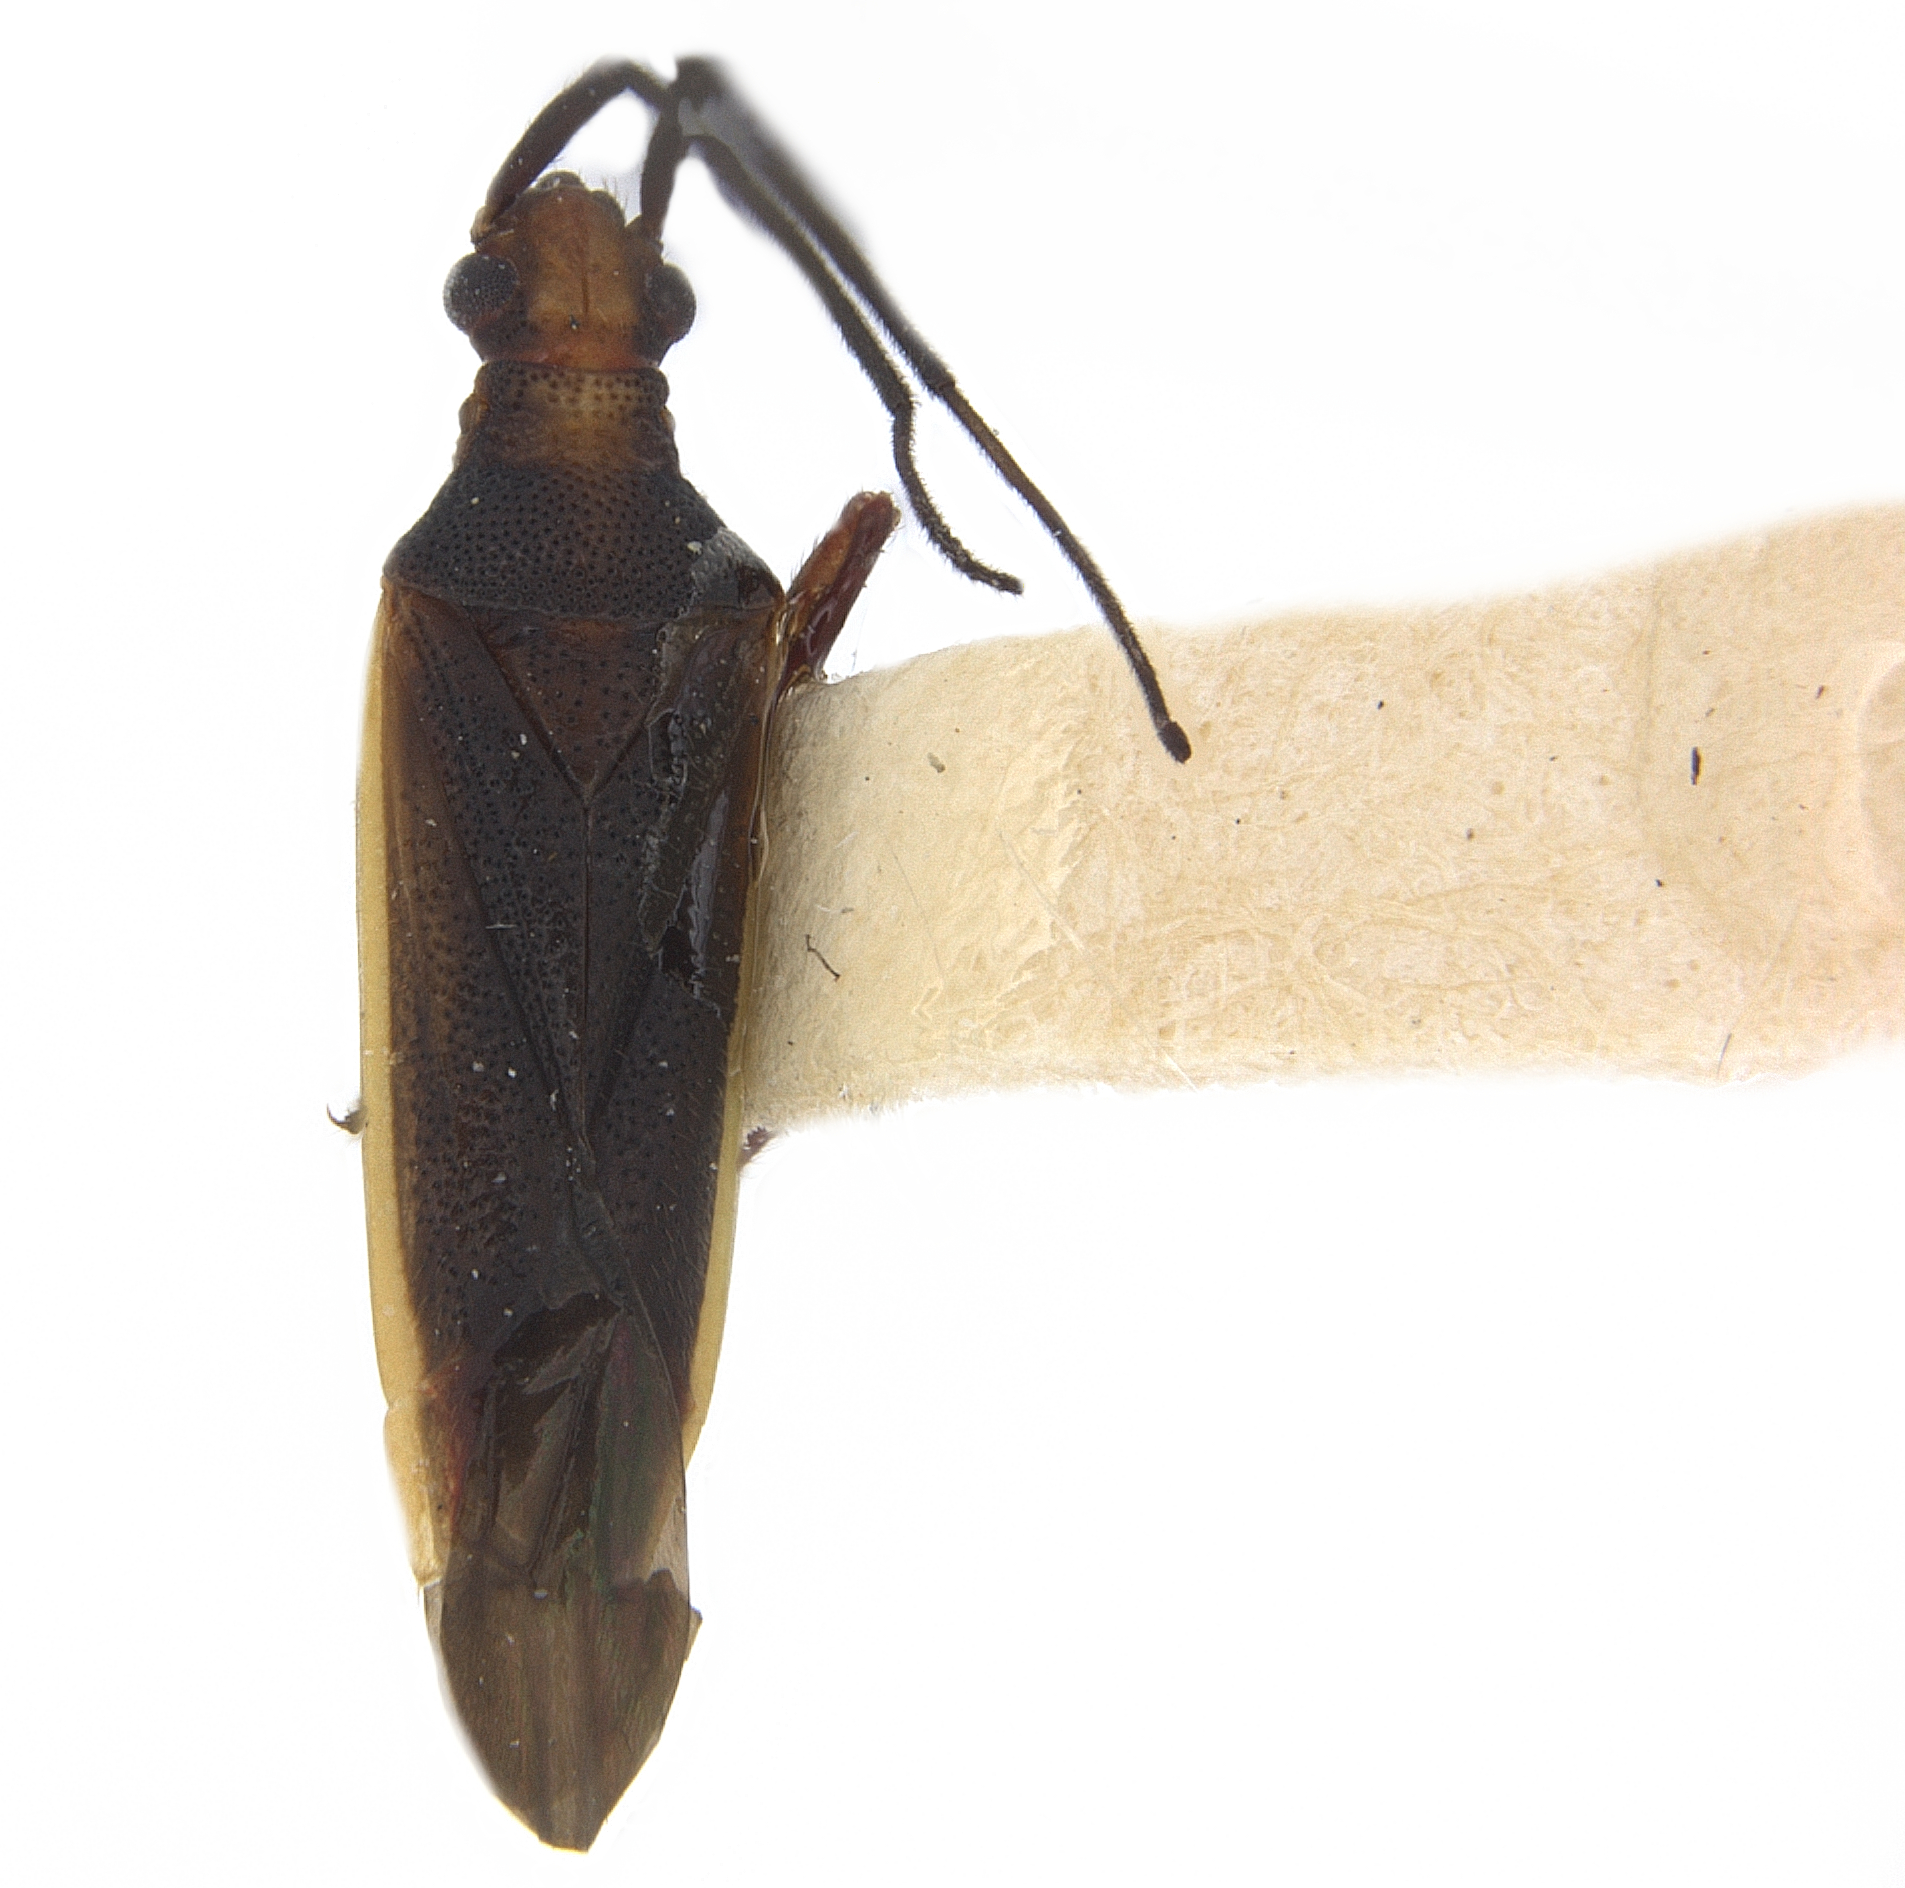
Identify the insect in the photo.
Neotropicomiris nordicus
